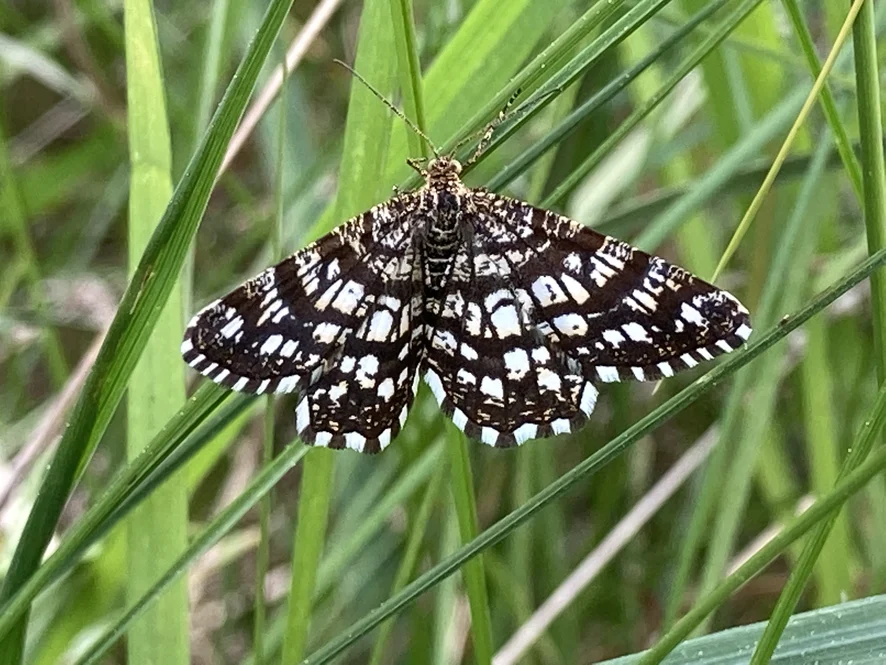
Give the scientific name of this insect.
Chiasmia clathrata
